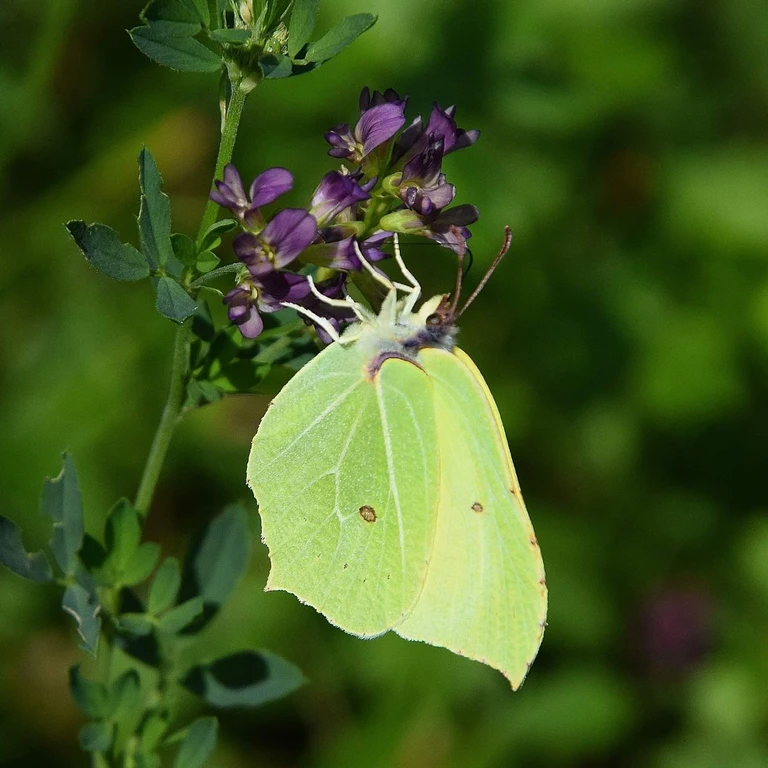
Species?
Gonepteryx rhamni
